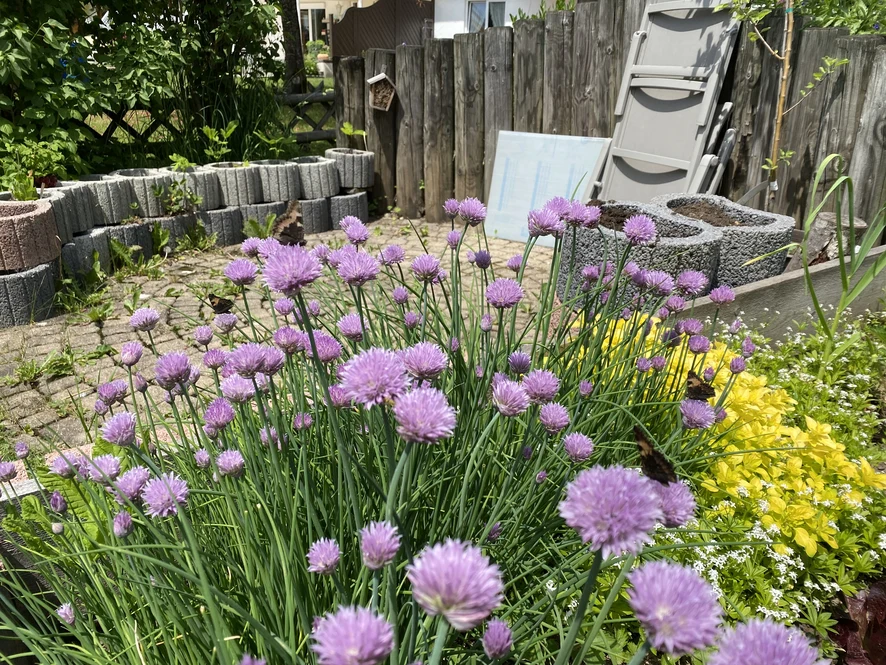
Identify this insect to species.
Aglais urticae
